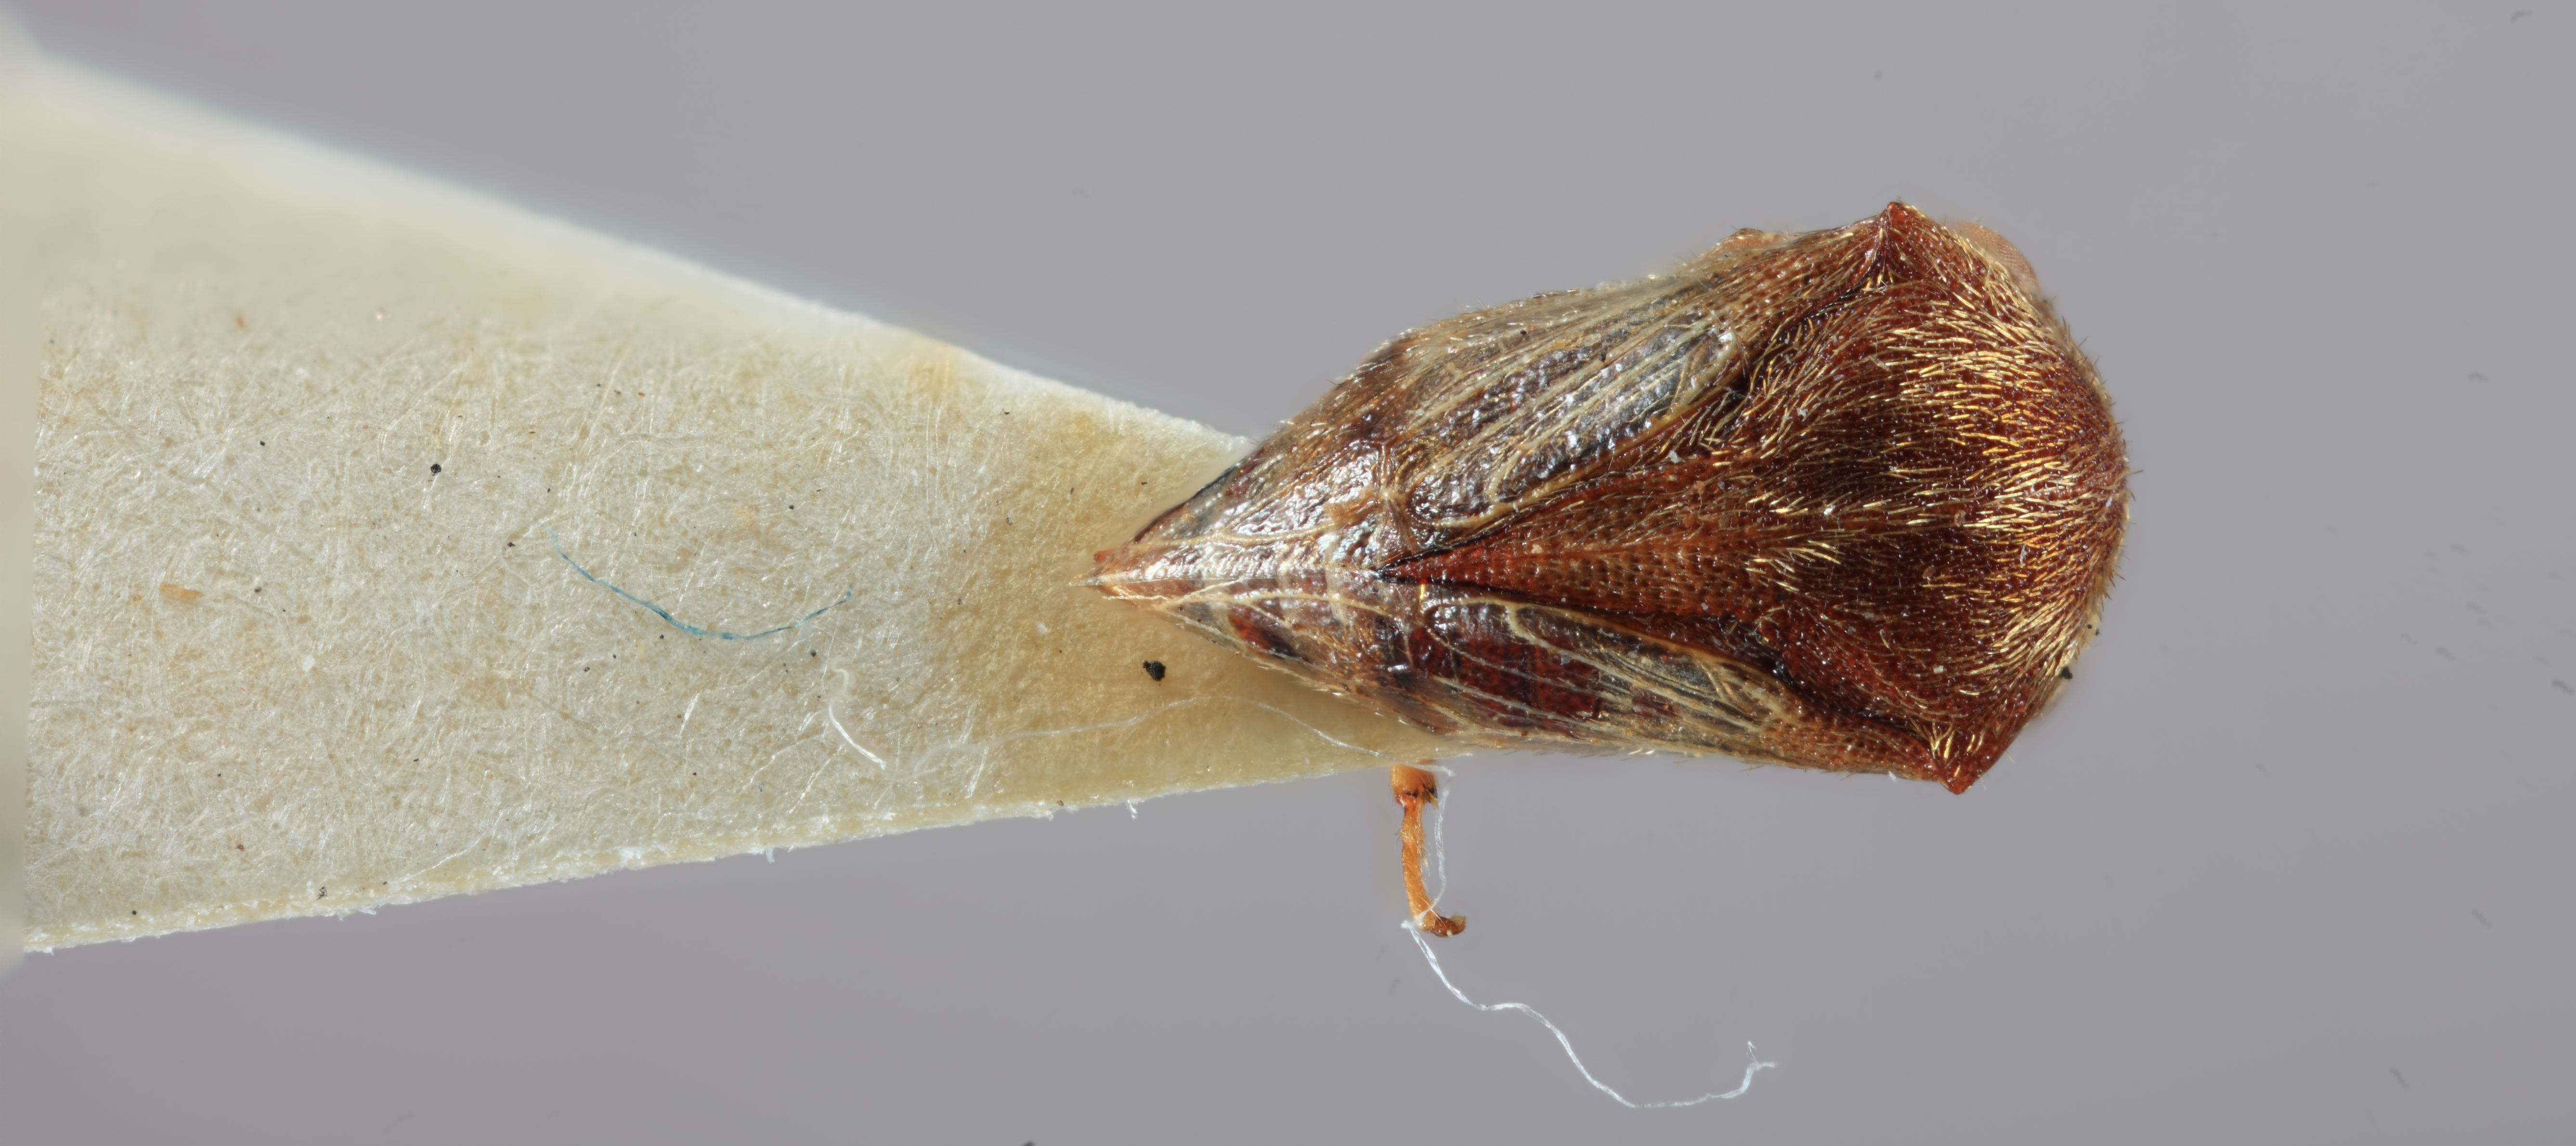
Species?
Gargara tonkini
